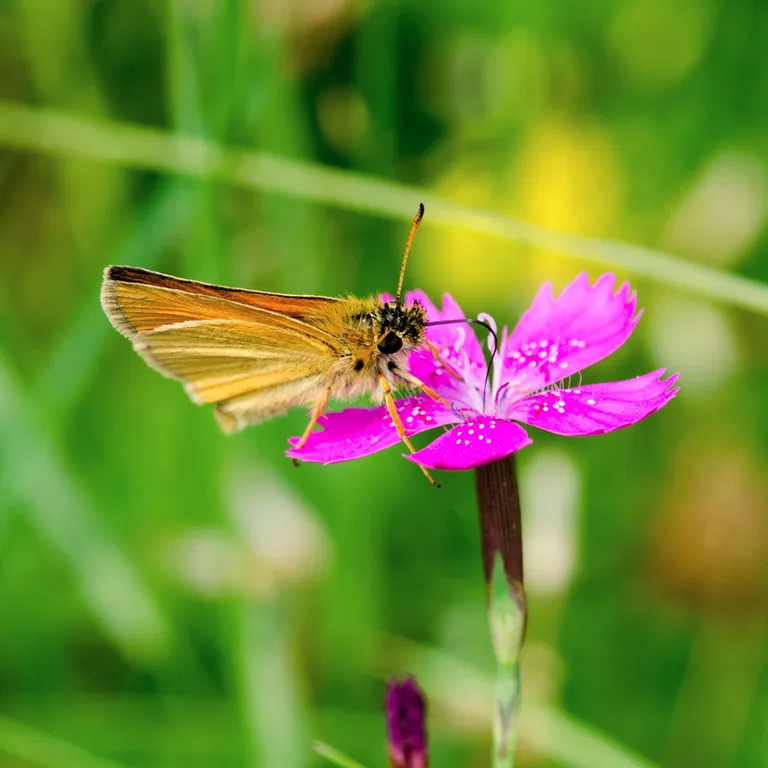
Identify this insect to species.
Thymelicus lineola
